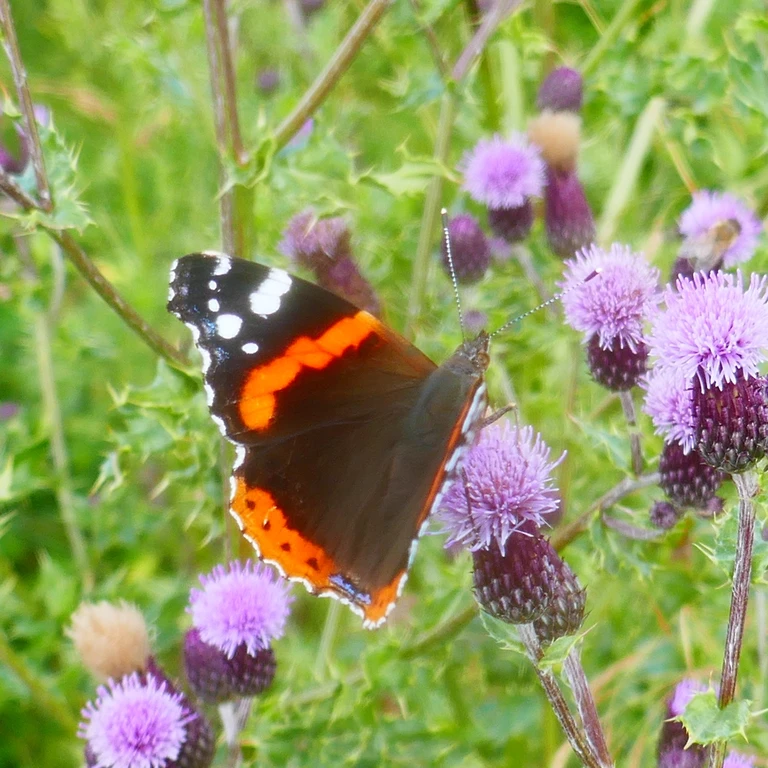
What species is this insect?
Vanessa atalanta
